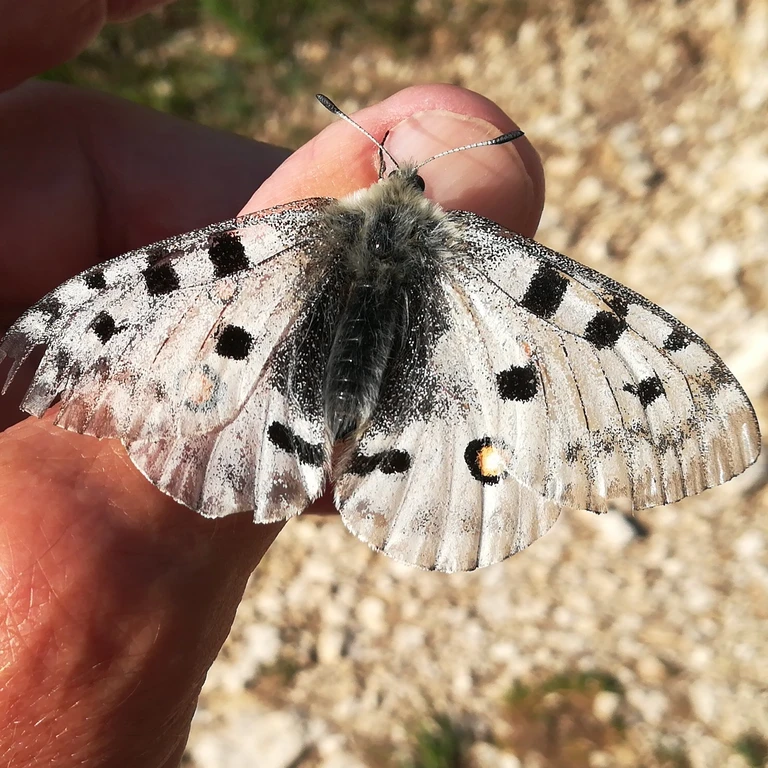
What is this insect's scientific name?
Parnassius apollo
